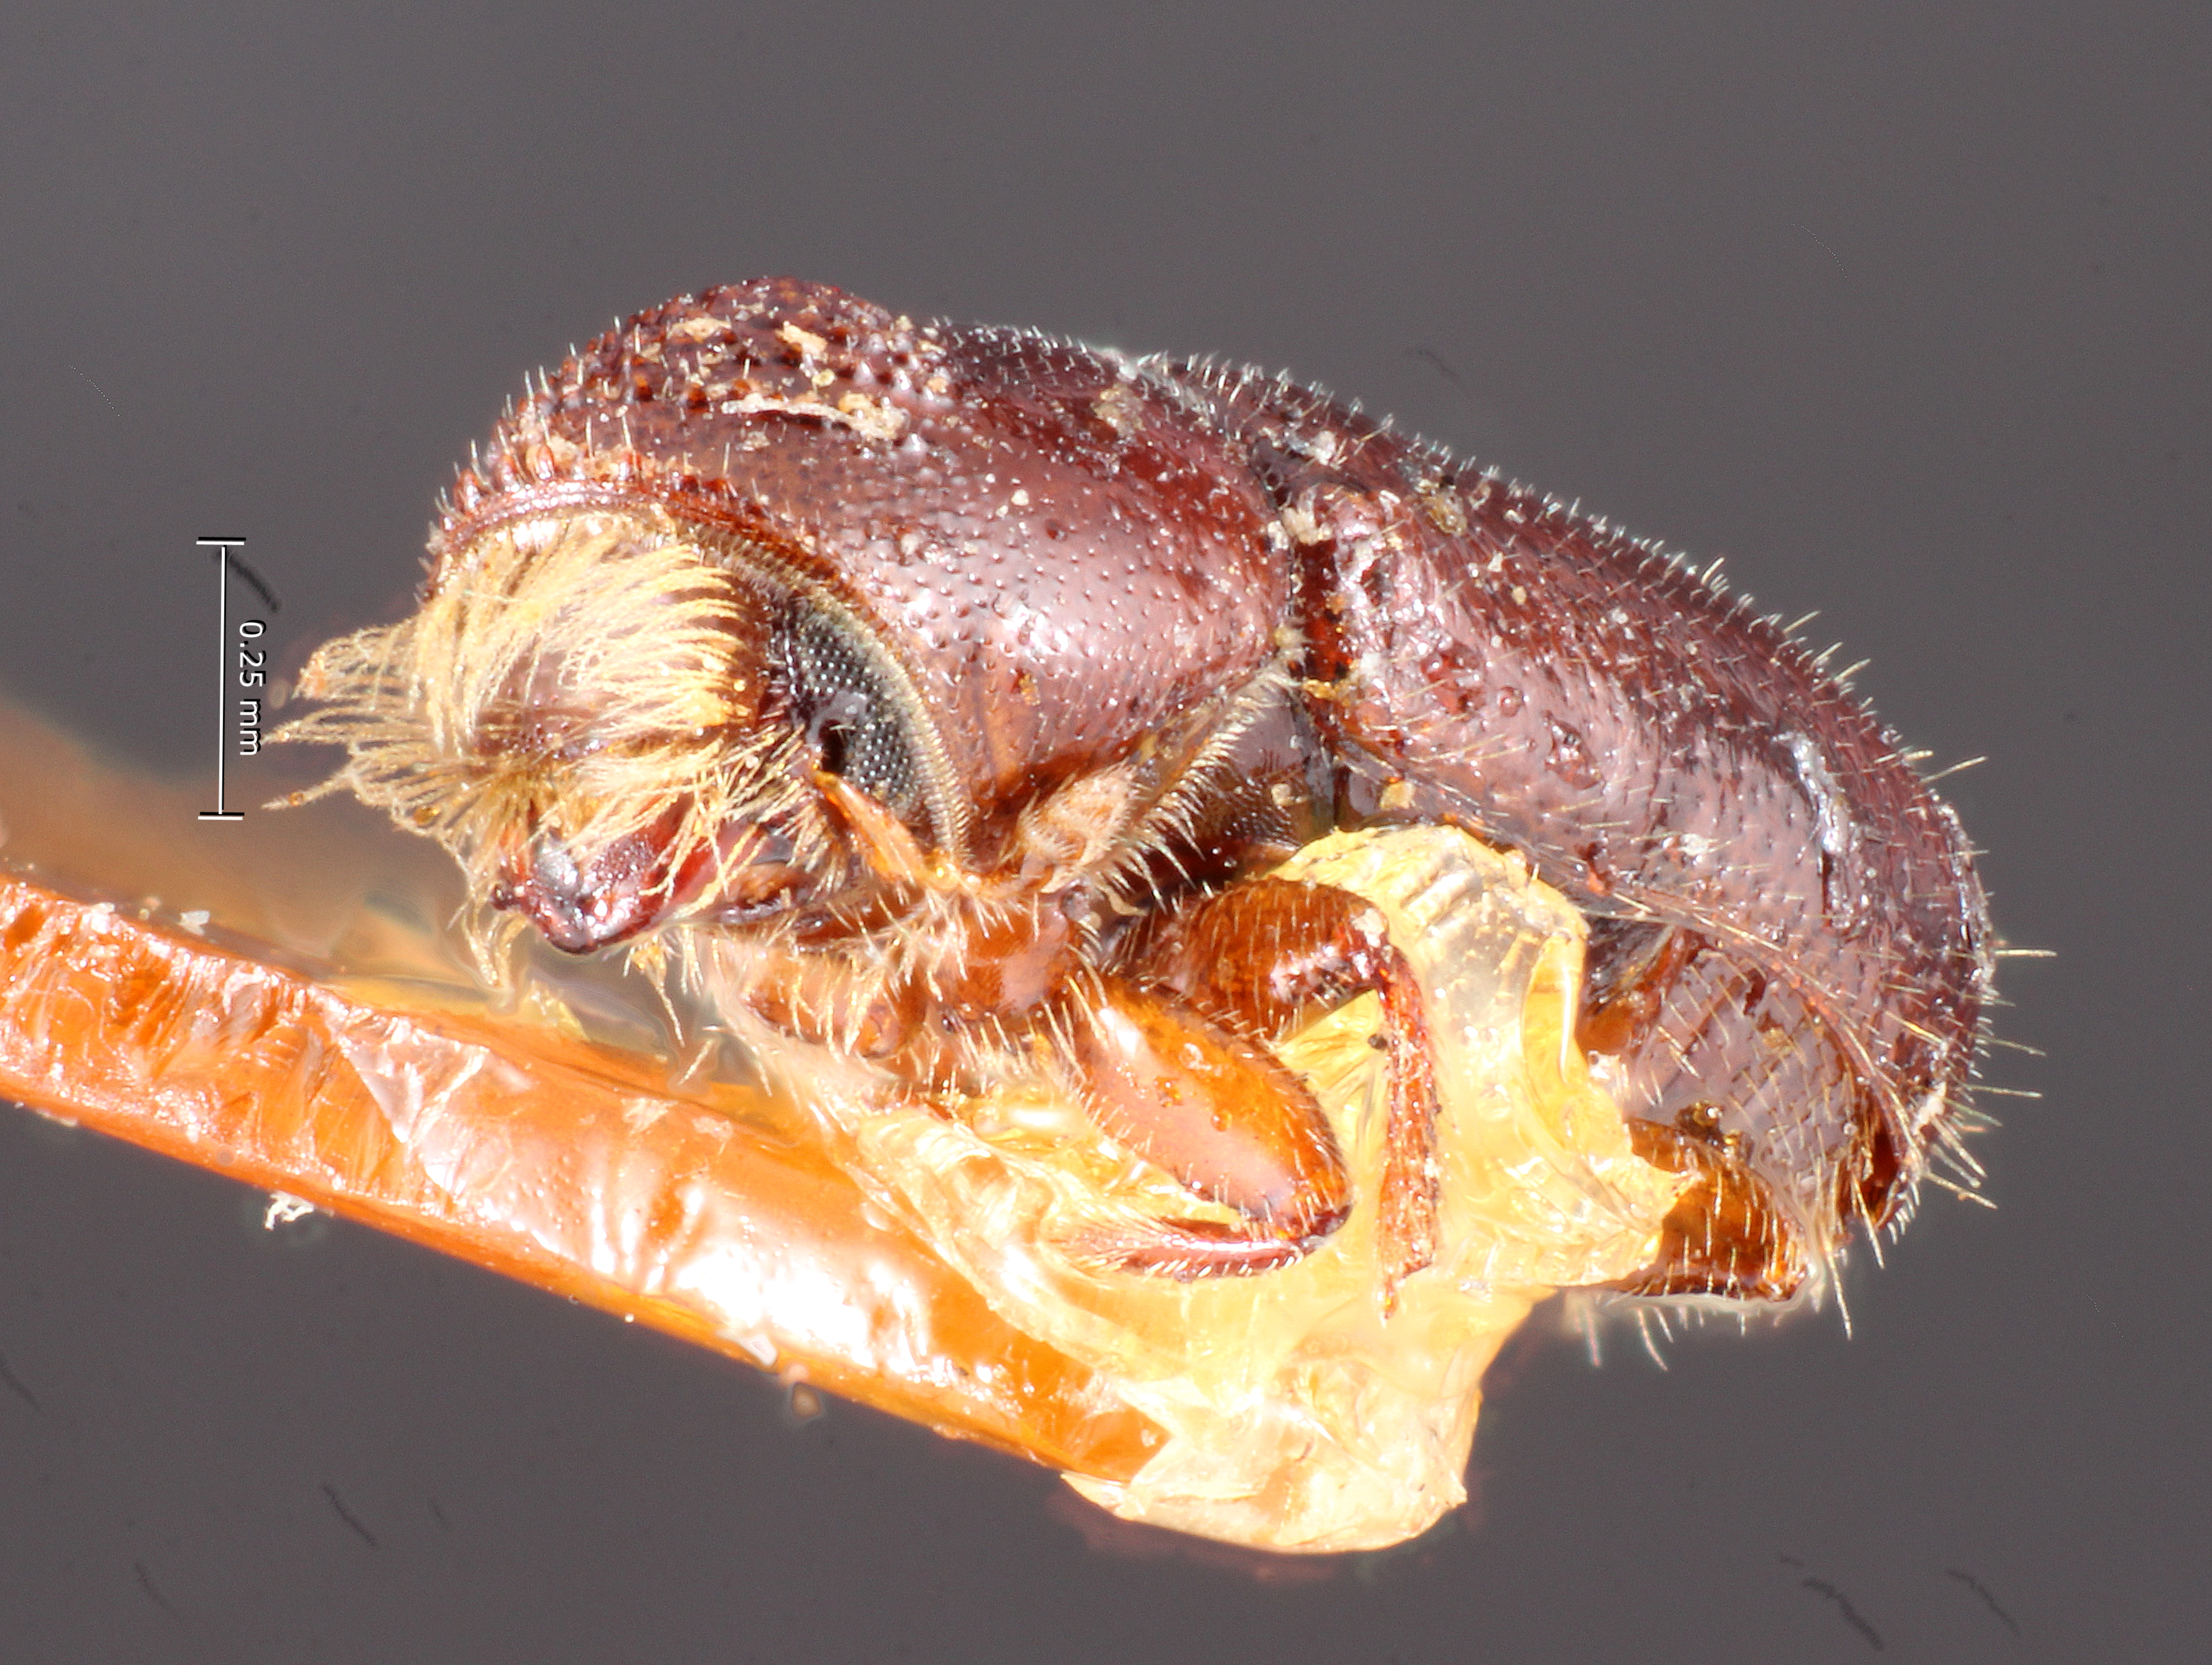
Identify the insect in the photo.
Pityophthorus blandus
